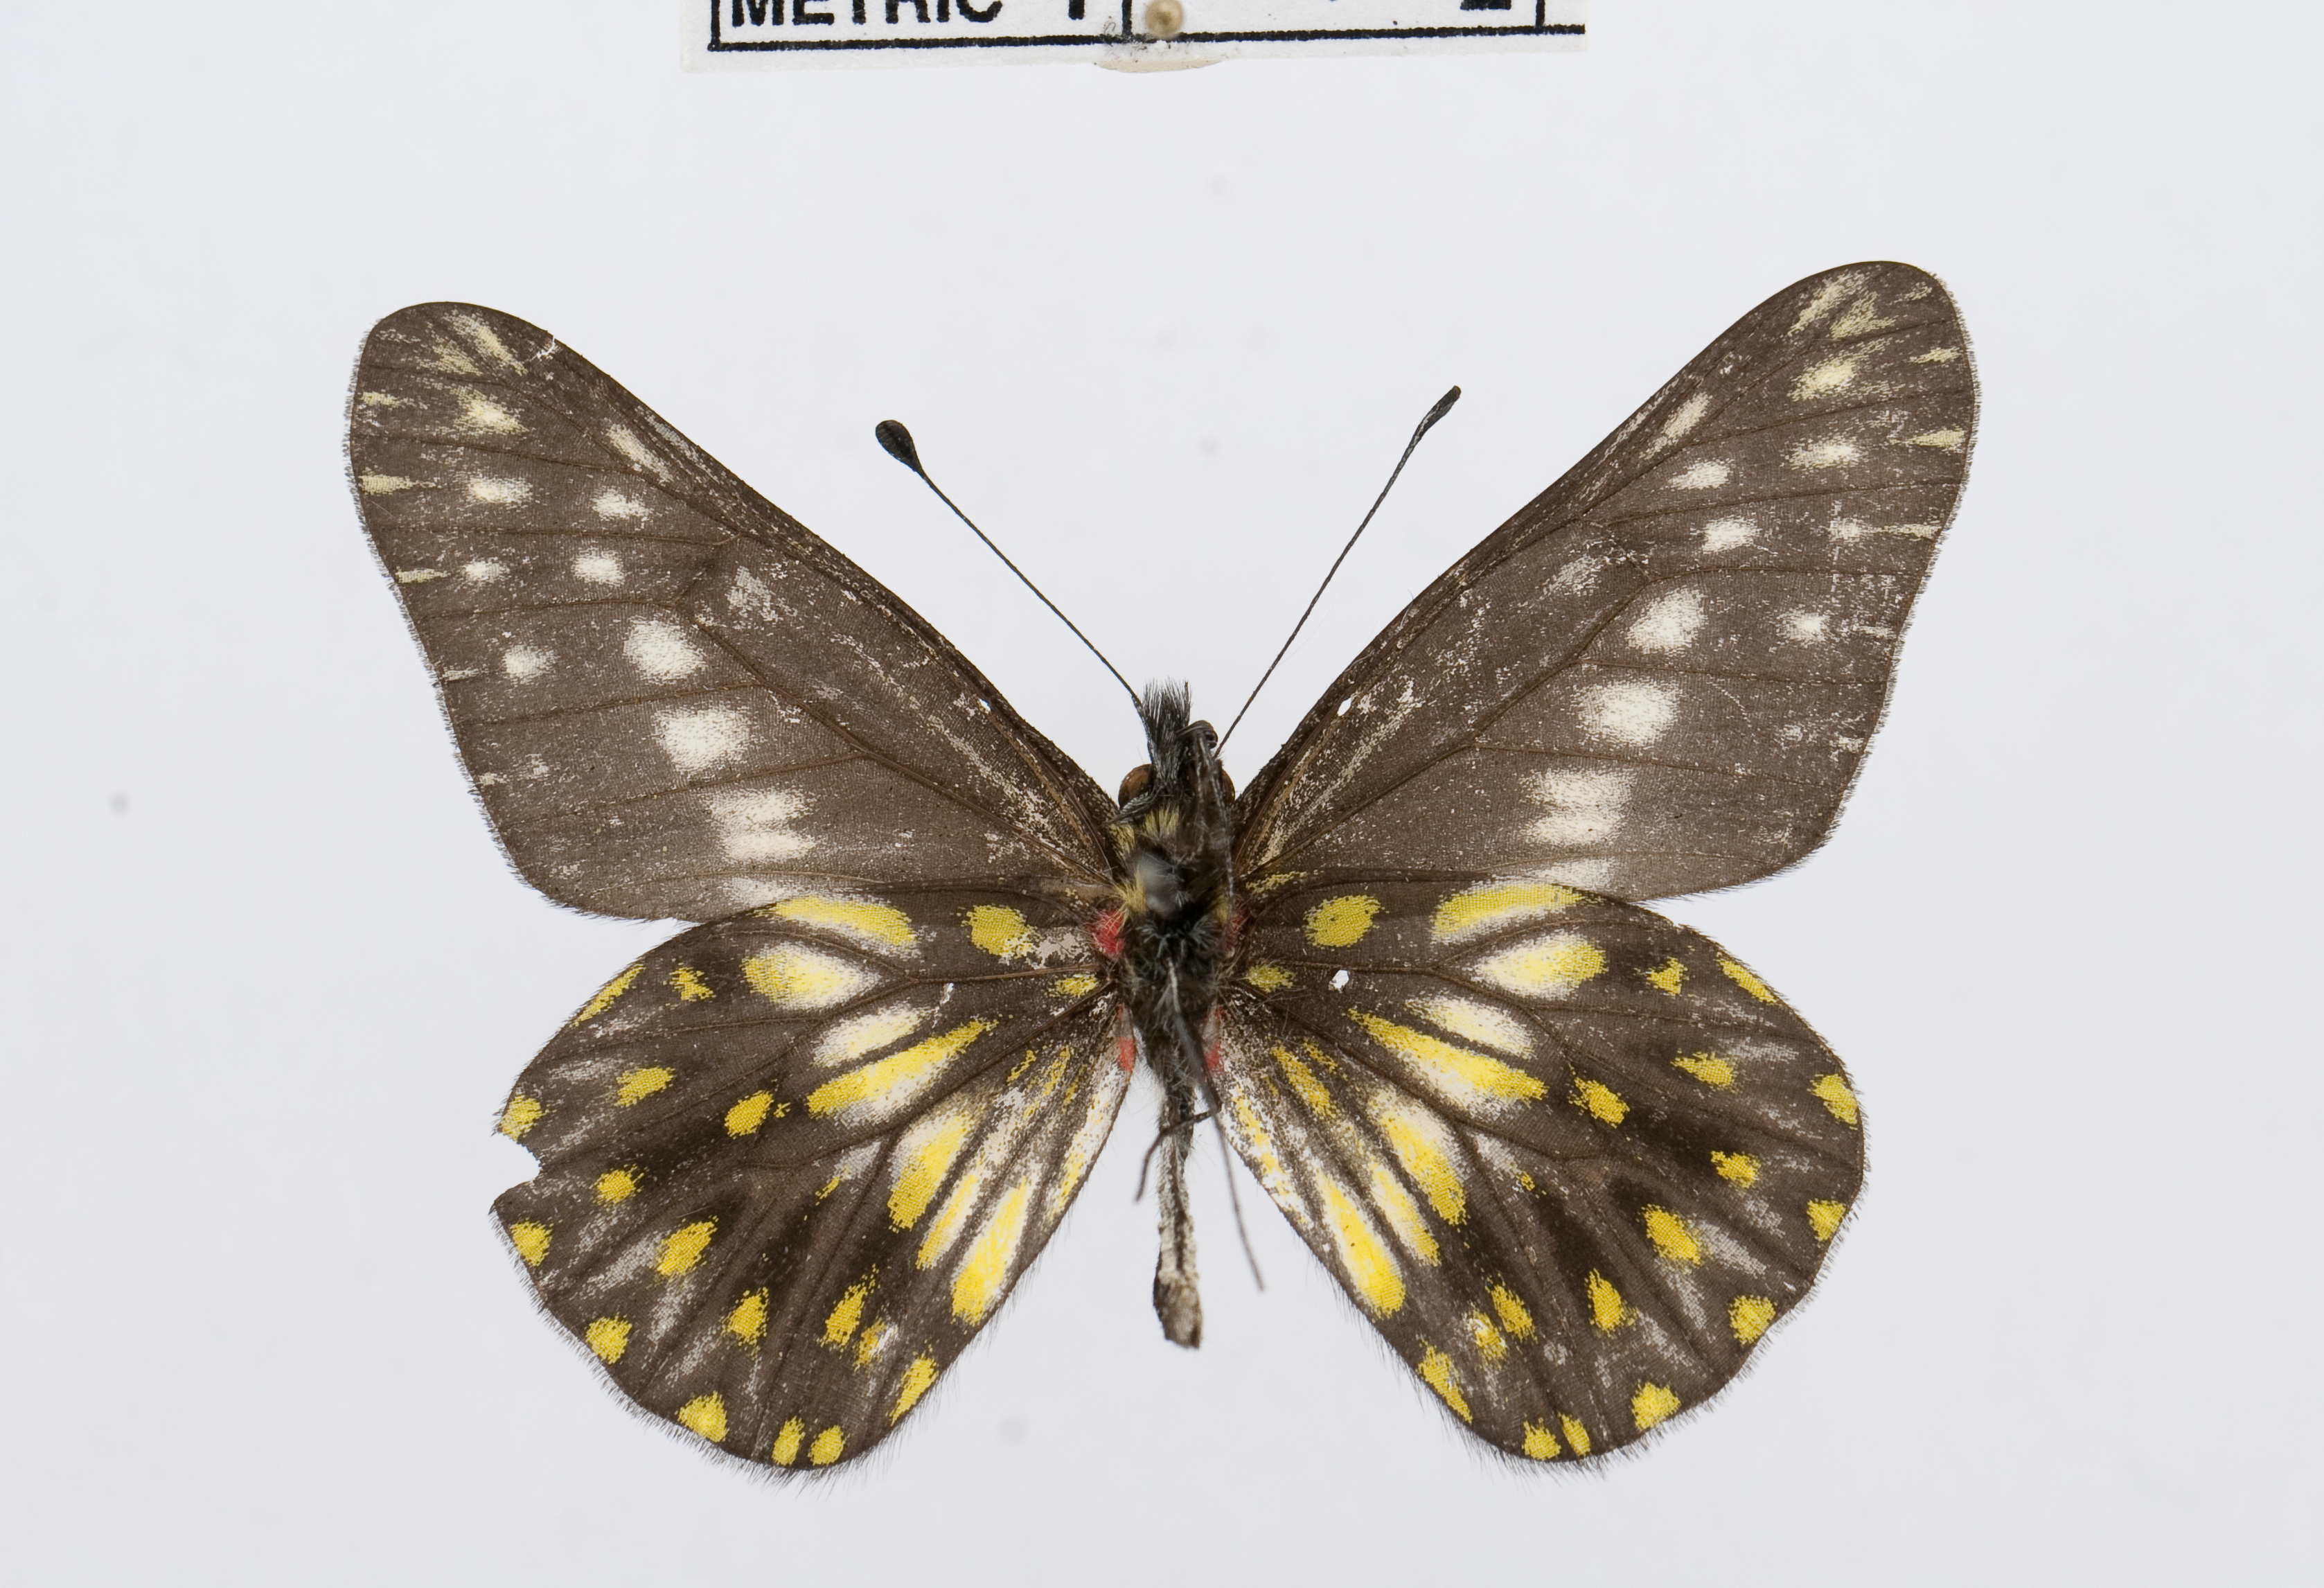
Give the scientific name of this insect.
Catasticta huebneri
